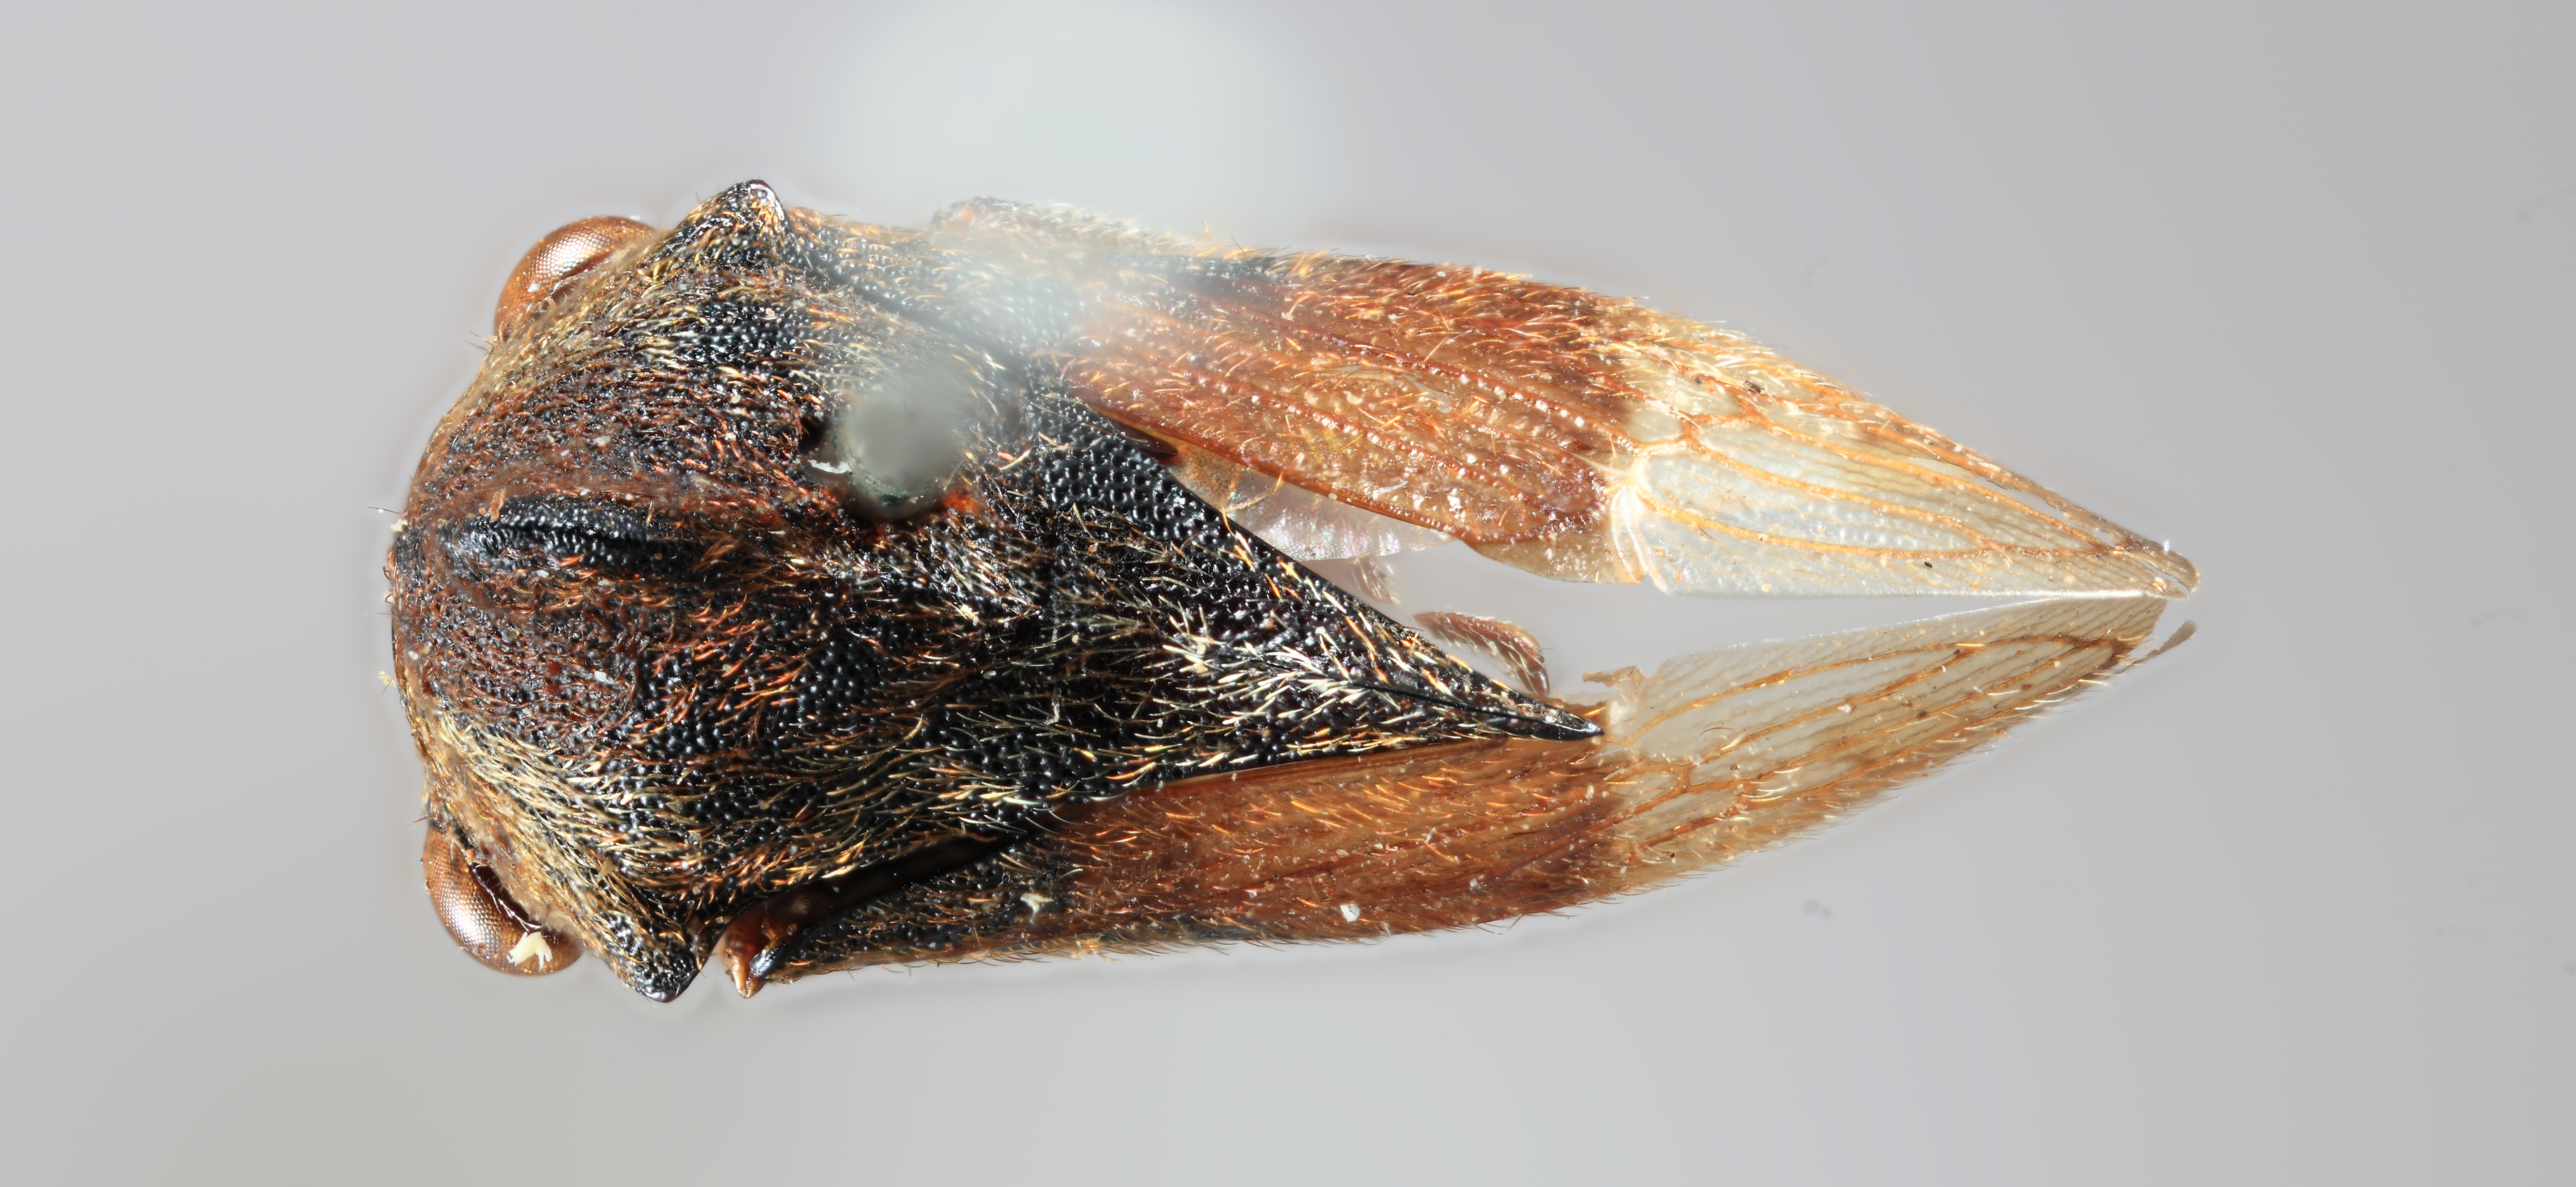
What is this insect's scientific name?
Mesocentrus pyramidiatus
